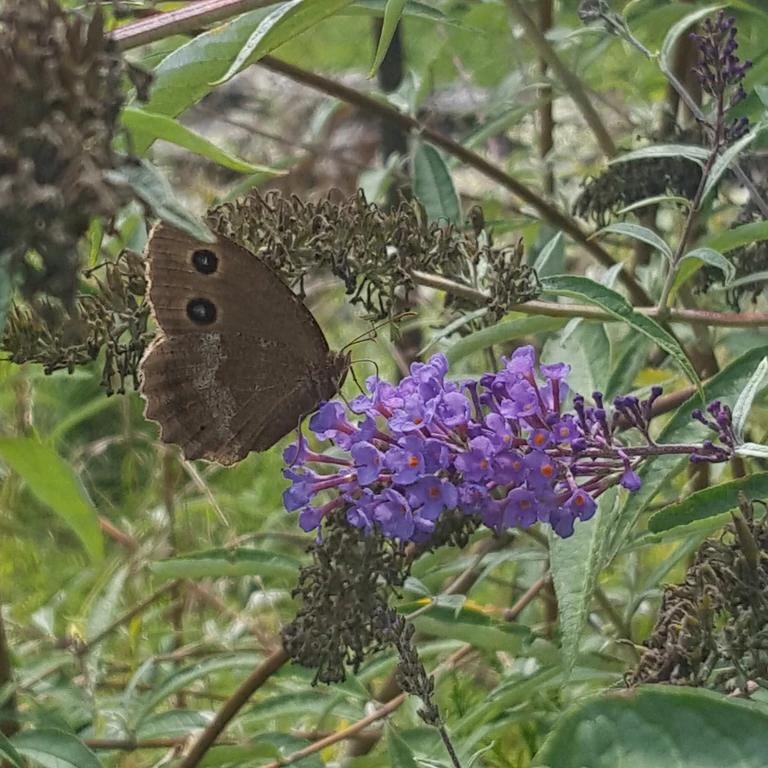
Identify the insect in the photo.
Minois dryas
